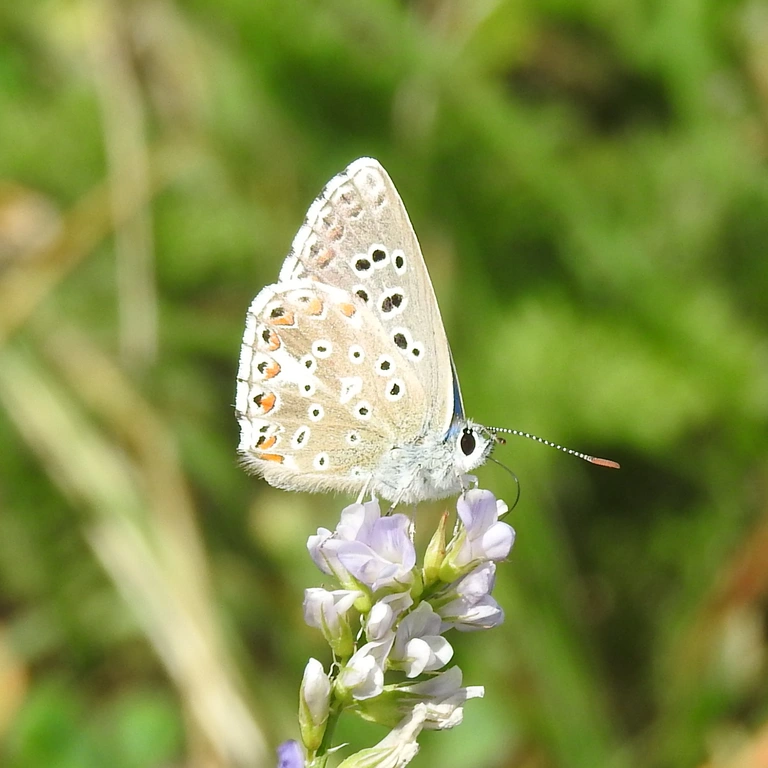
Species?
Lysandra bellargus
